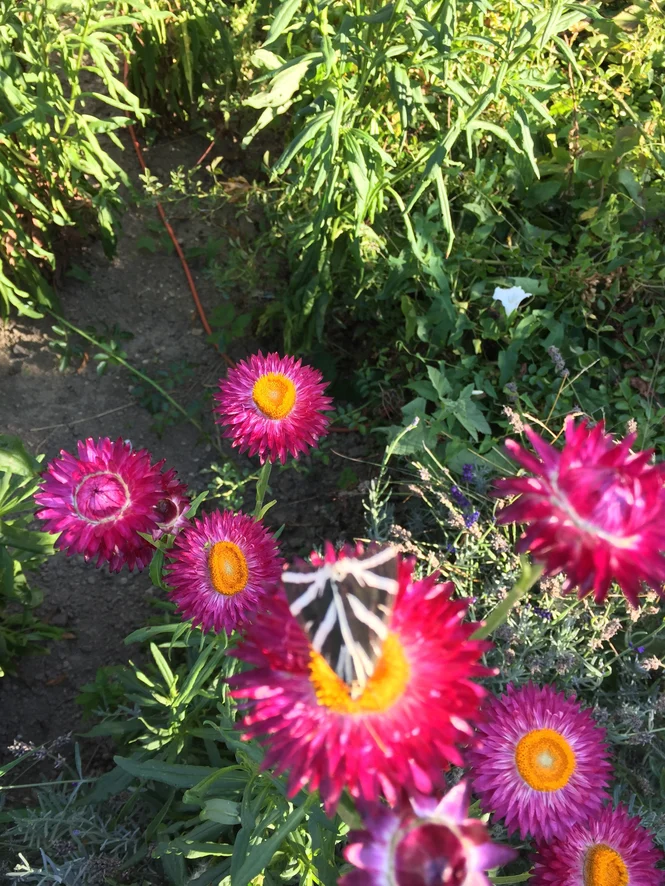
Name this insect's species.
Euplagia quadripunctaria
